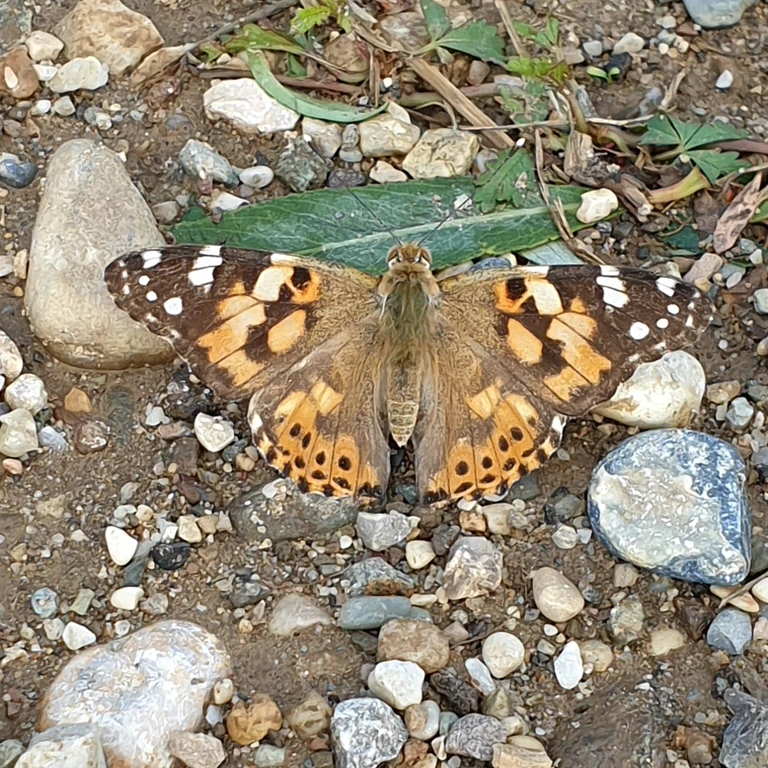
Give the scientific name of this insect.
Vanessa cardui
